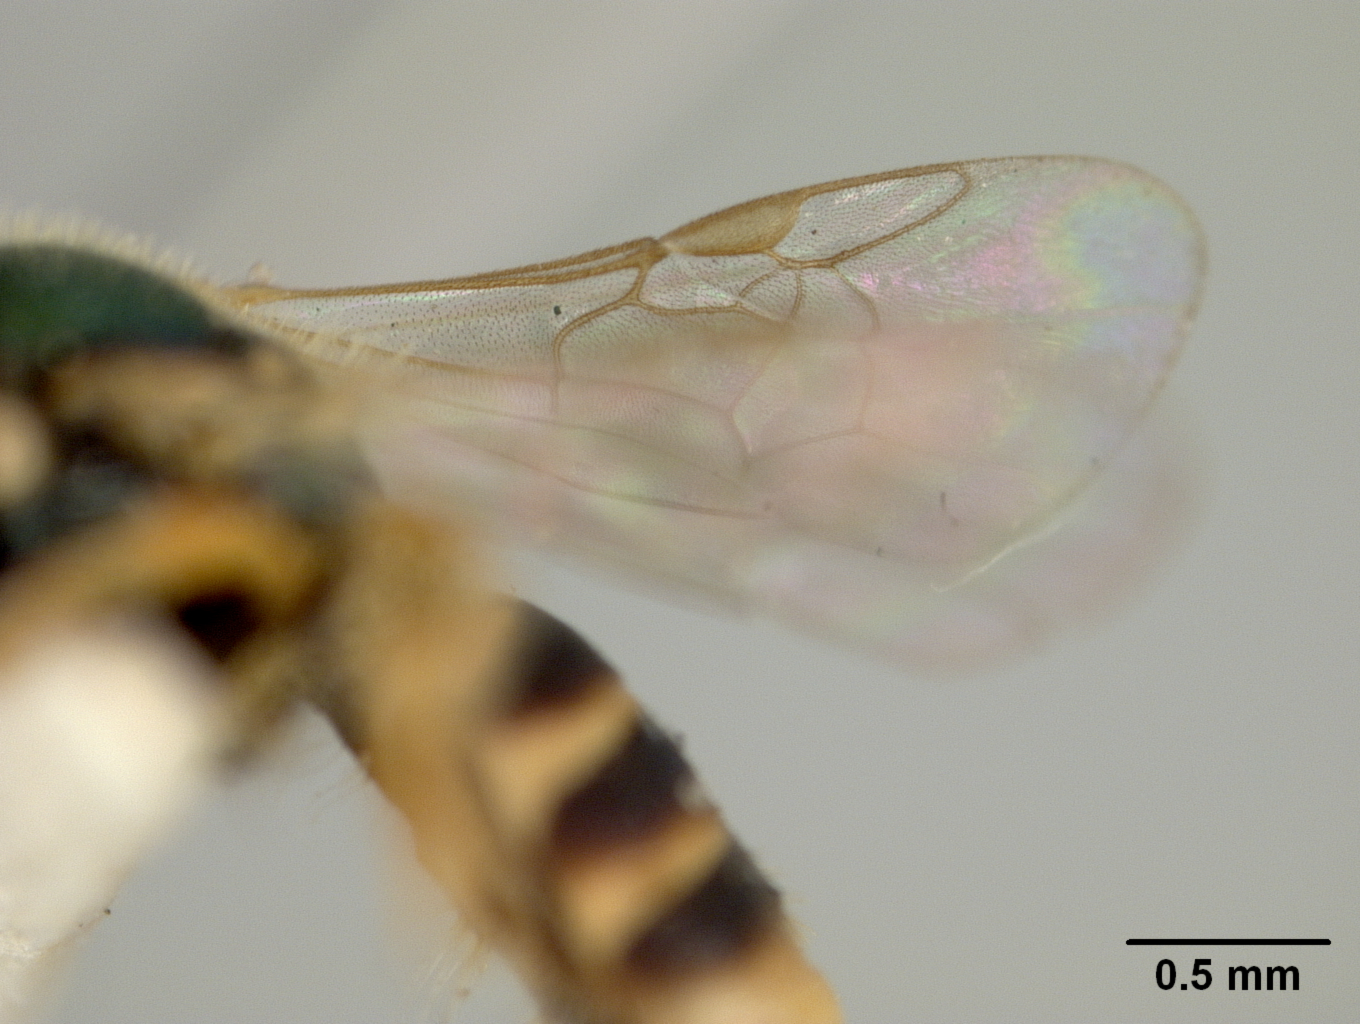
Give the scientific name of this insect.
Nomioides striatus
